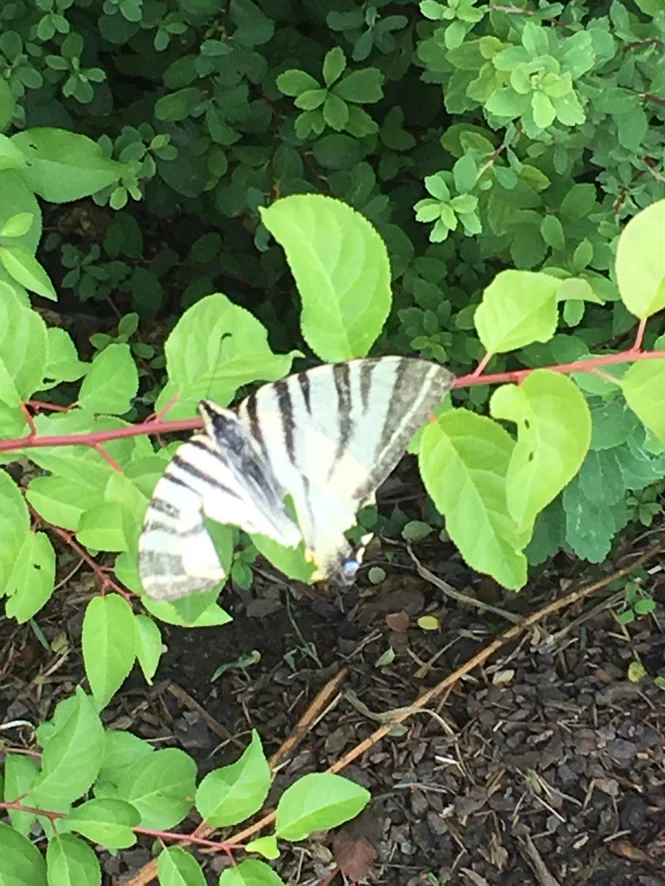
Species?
Iphiclides podalirius
